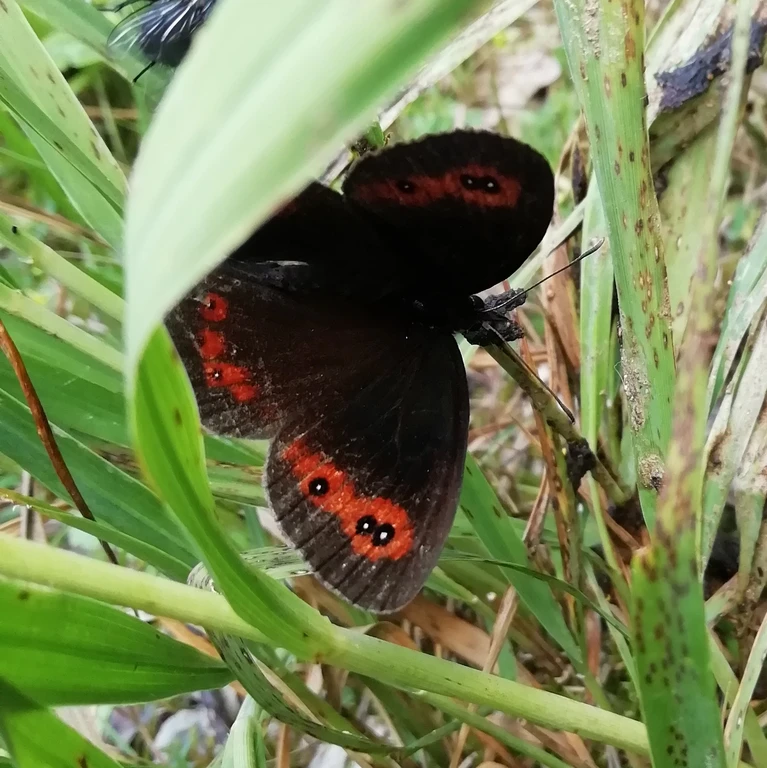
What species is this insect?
Erebia aethiops
